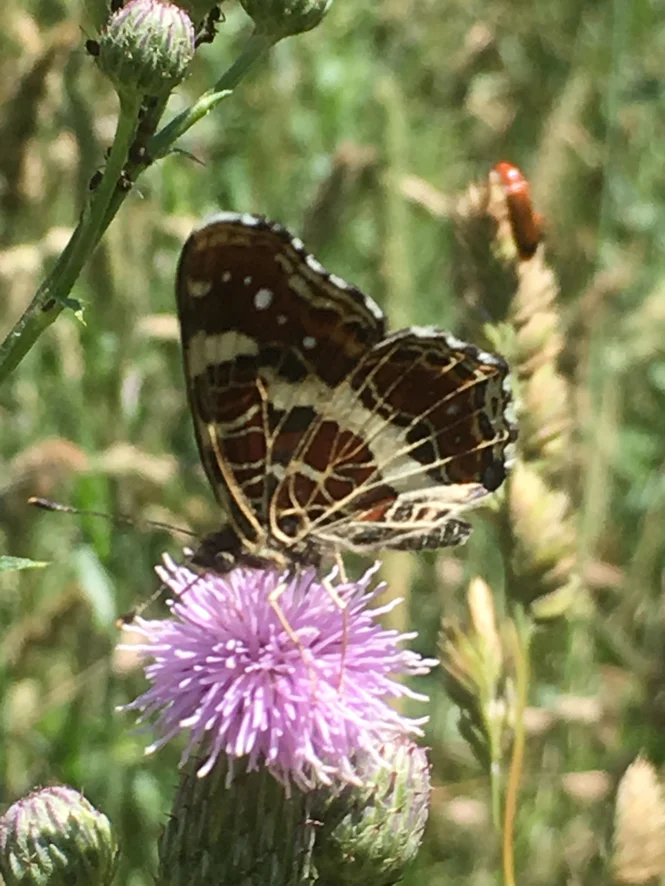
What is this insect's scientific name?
Araschnia levana
